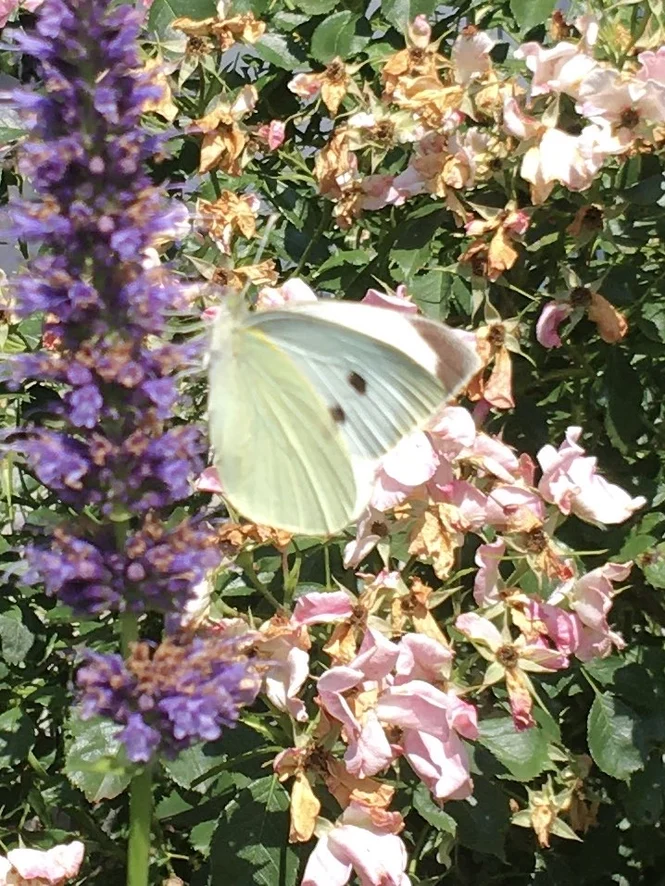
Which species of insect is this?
Pieris brassicae
